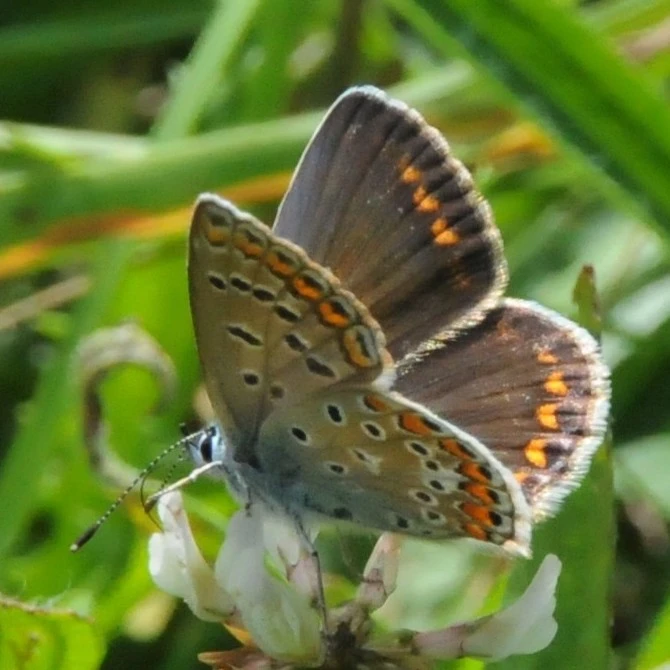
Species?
Polyommatus icarus
